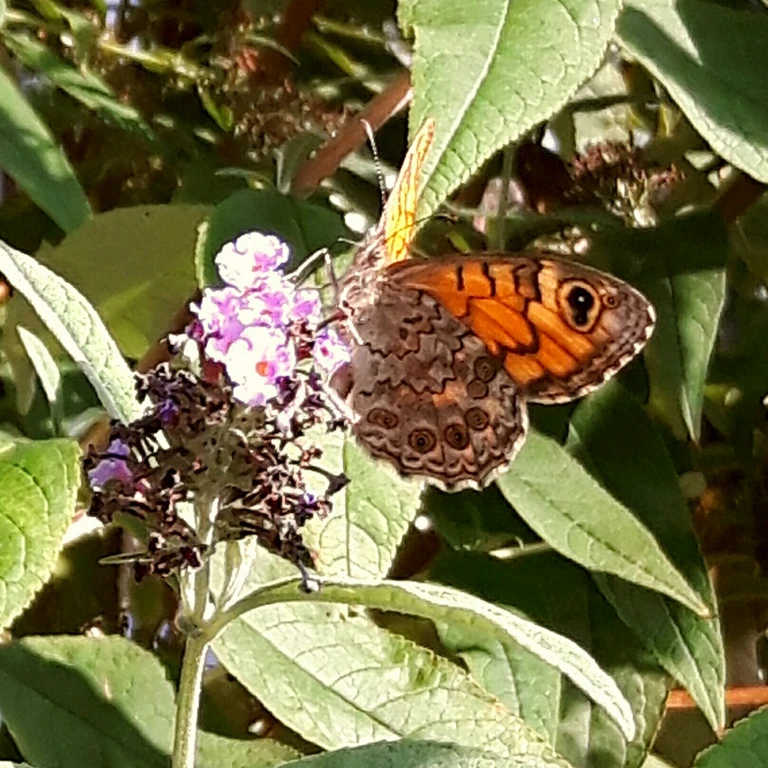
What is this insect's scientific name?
Lasiommata megera (also Pararge megera)
